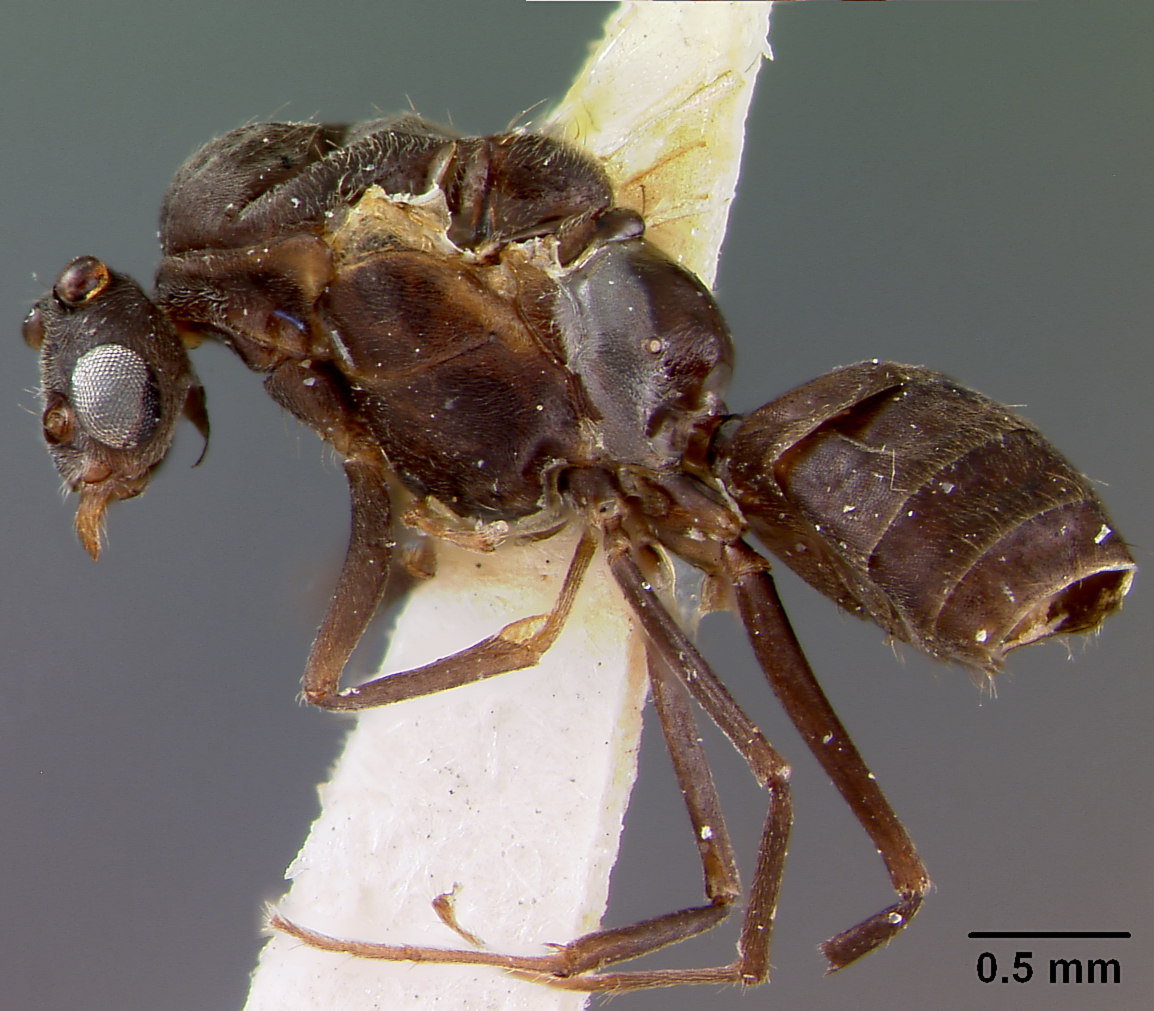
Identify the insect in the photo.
Anonychomyrma myrmex
